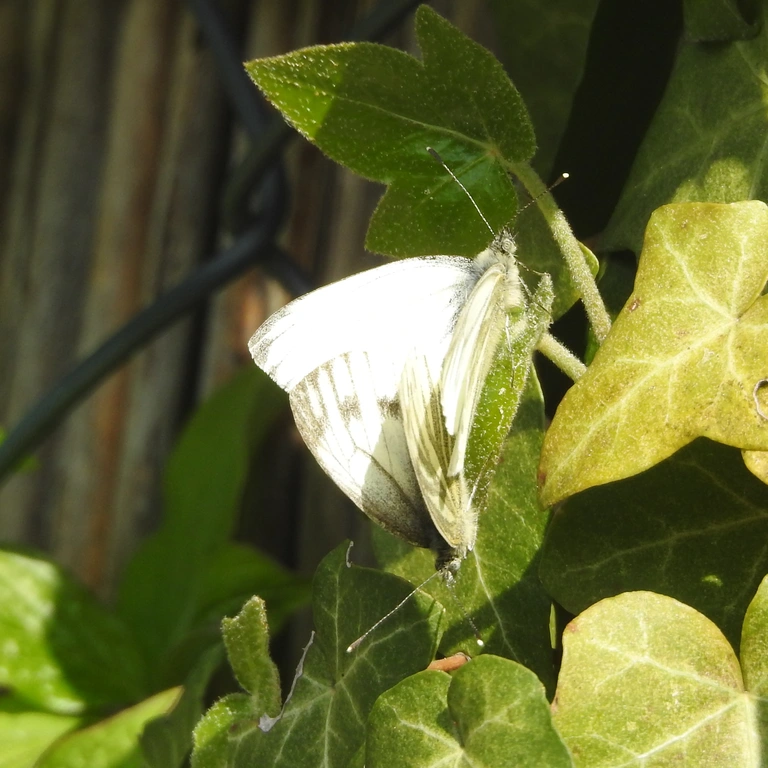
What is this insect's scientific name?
Pieris napi
